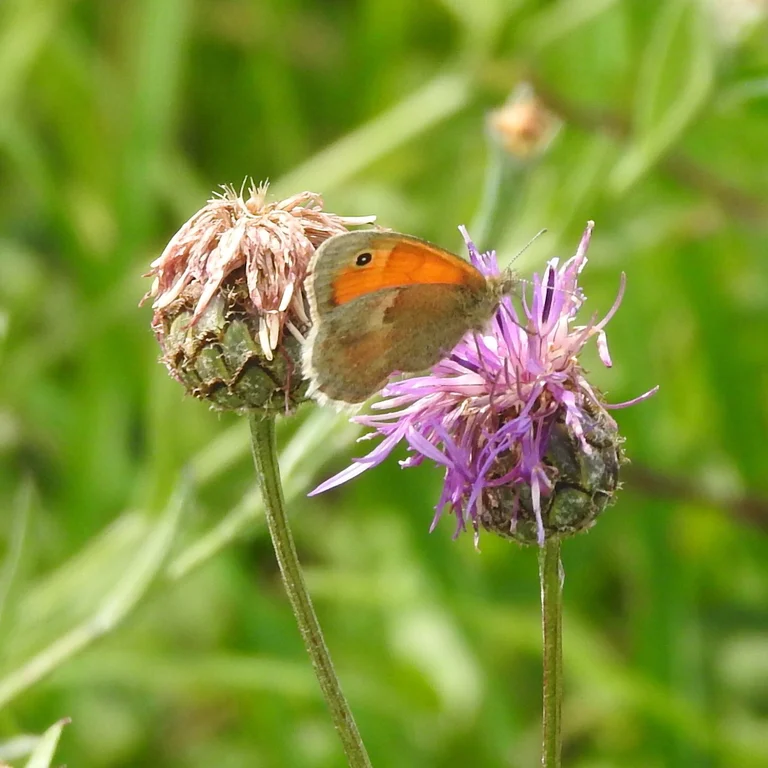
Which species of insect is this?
Coenonympha pamphilus
